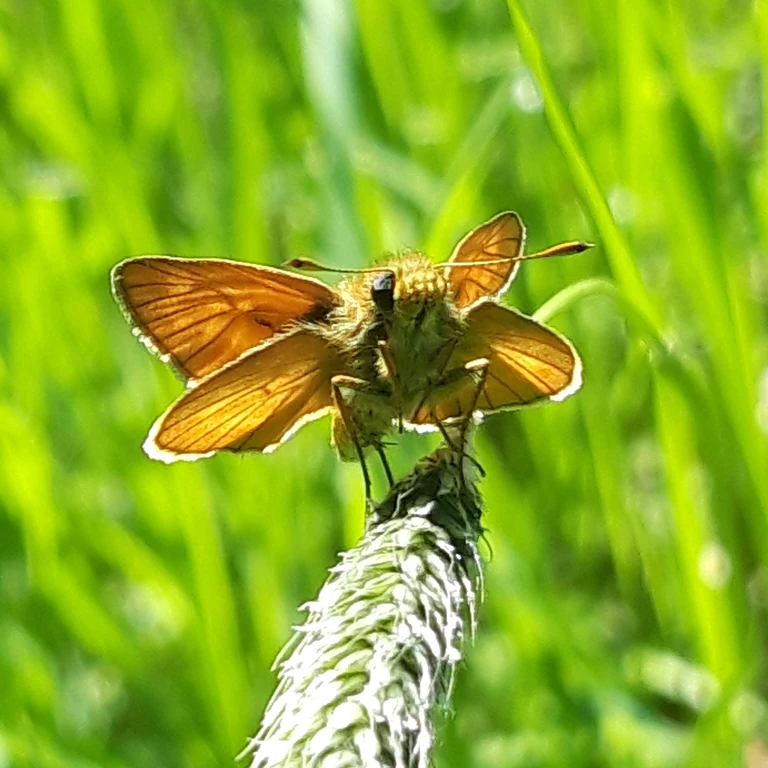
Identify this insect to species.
Ochlodes sylvanus (also Ochlodes venata)
